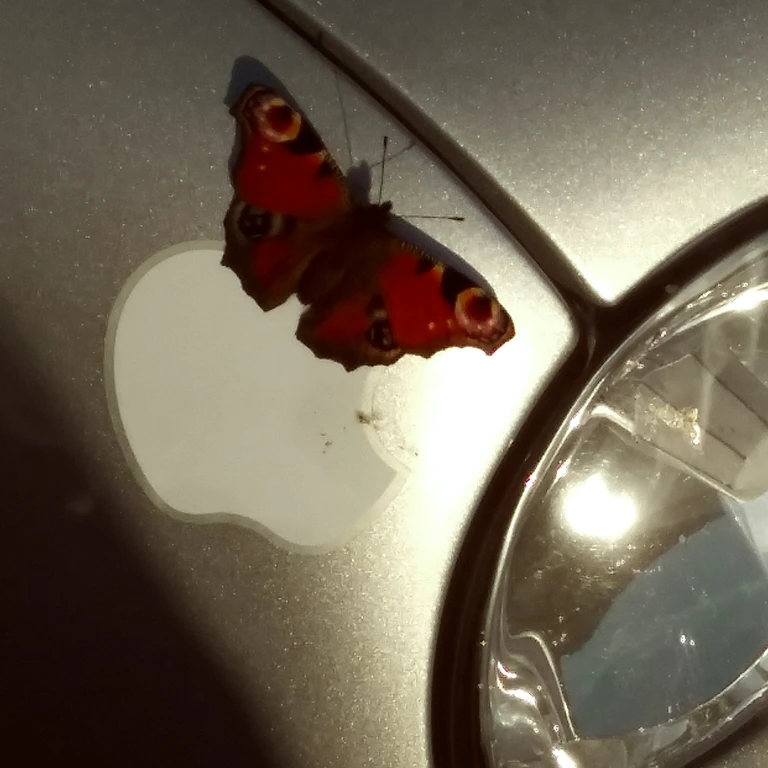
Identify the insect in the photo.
Aglais io
